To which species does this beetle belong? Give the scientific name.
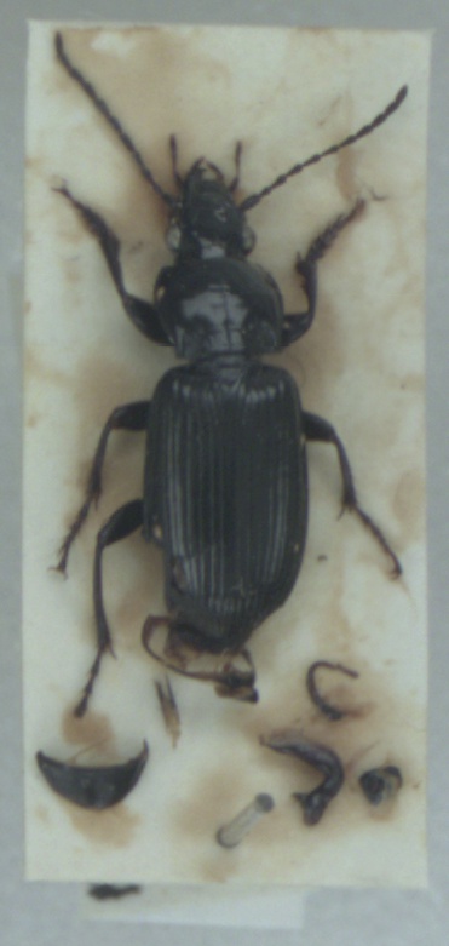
Pterostichus anthracinus
